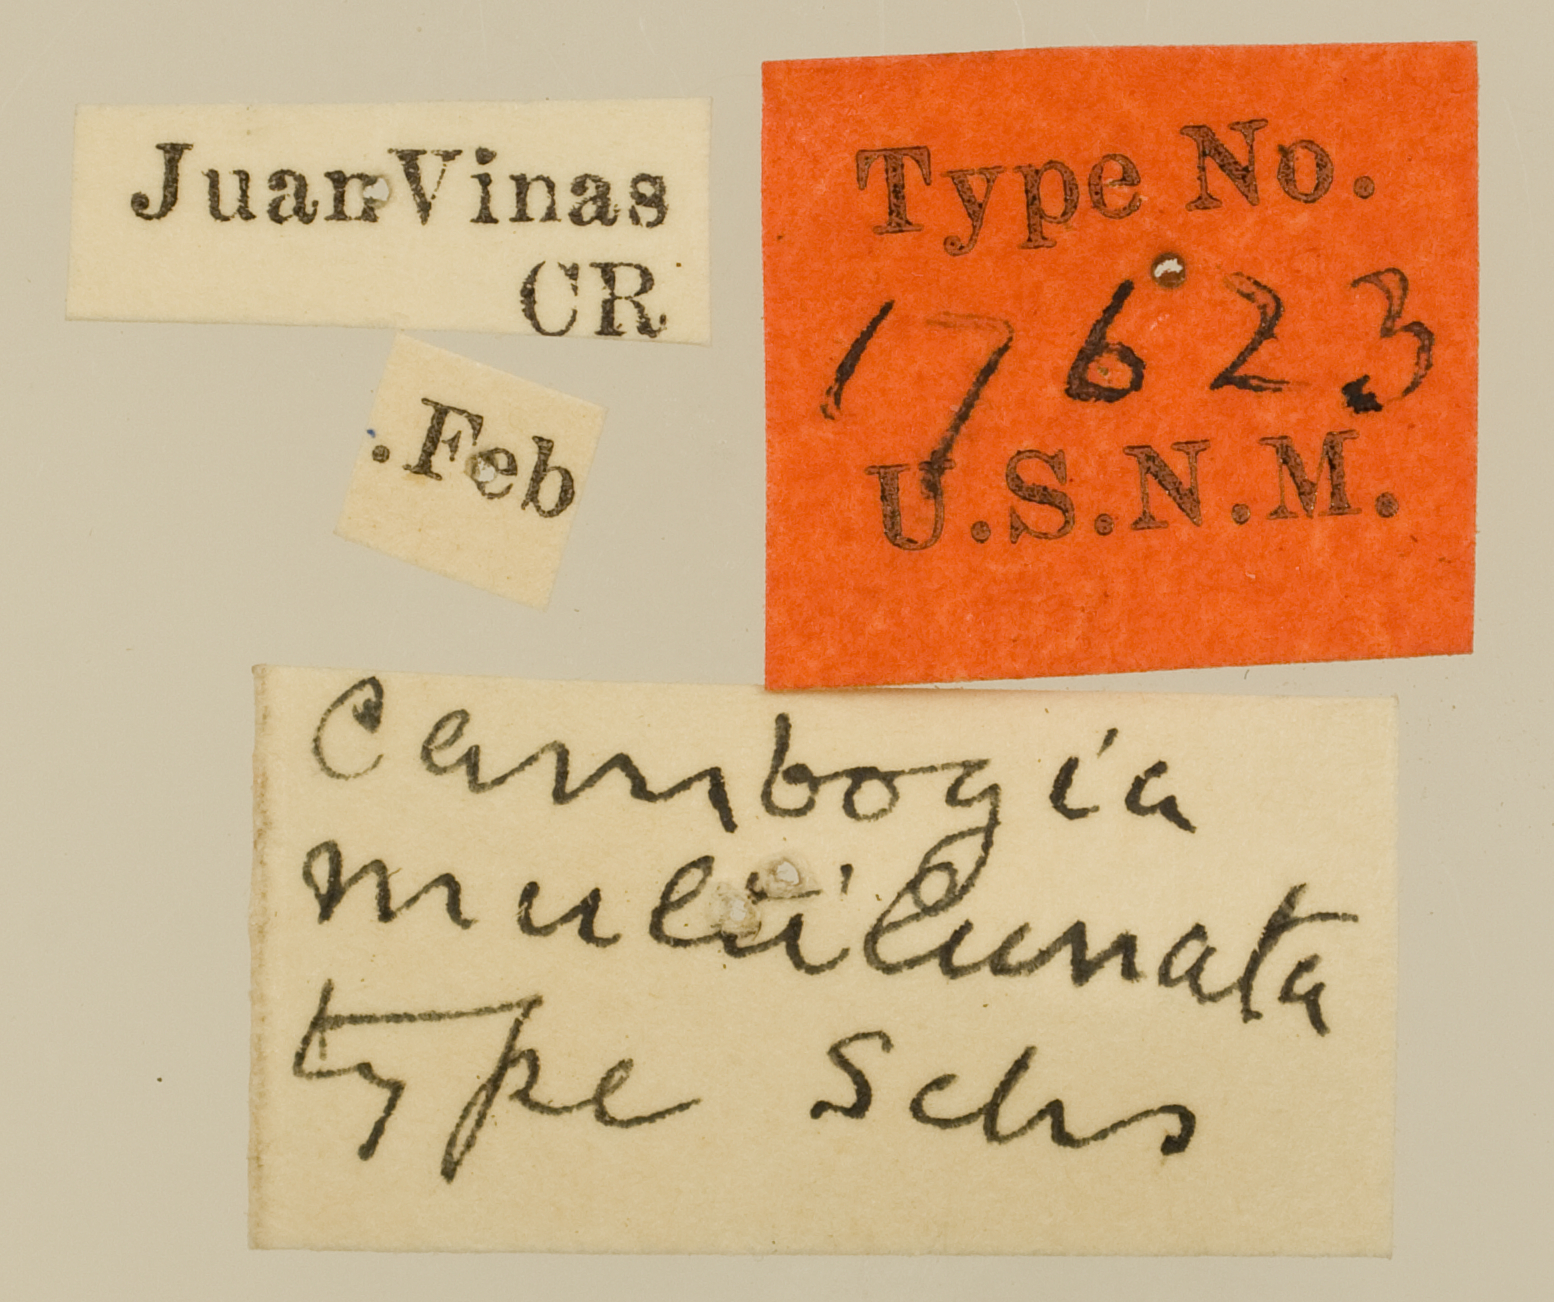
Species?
Cambogia multilunata
